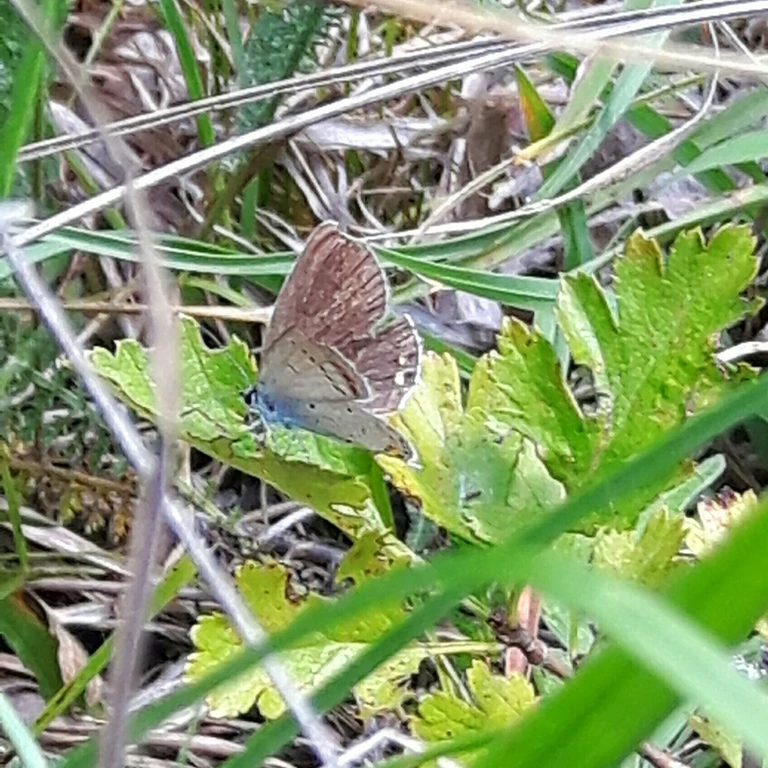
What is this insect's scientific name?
Cupido argiades (also Elkalyce argiades)
